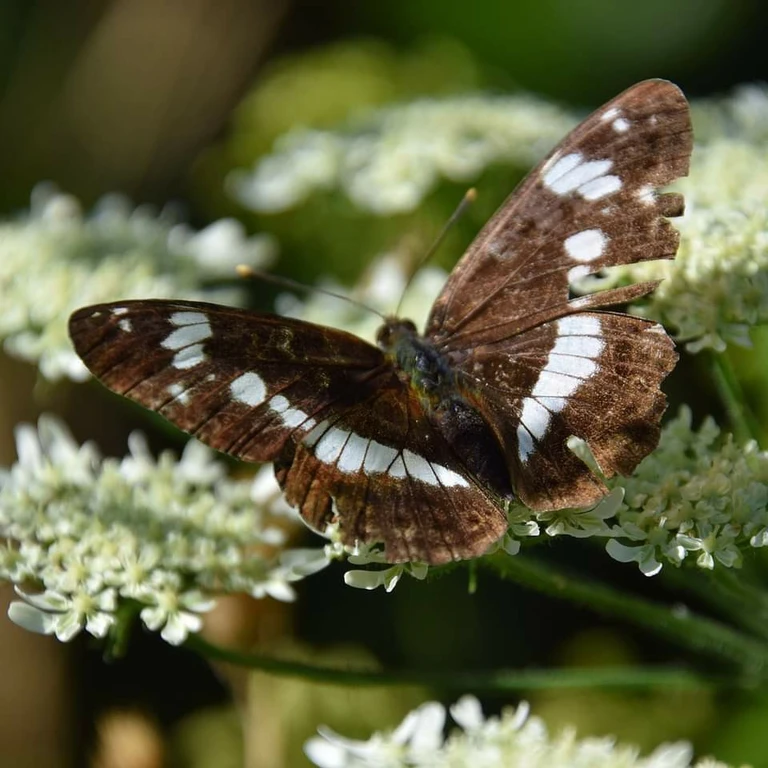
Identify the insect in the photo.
Limenitis camilla (also Ladoga camilla)
